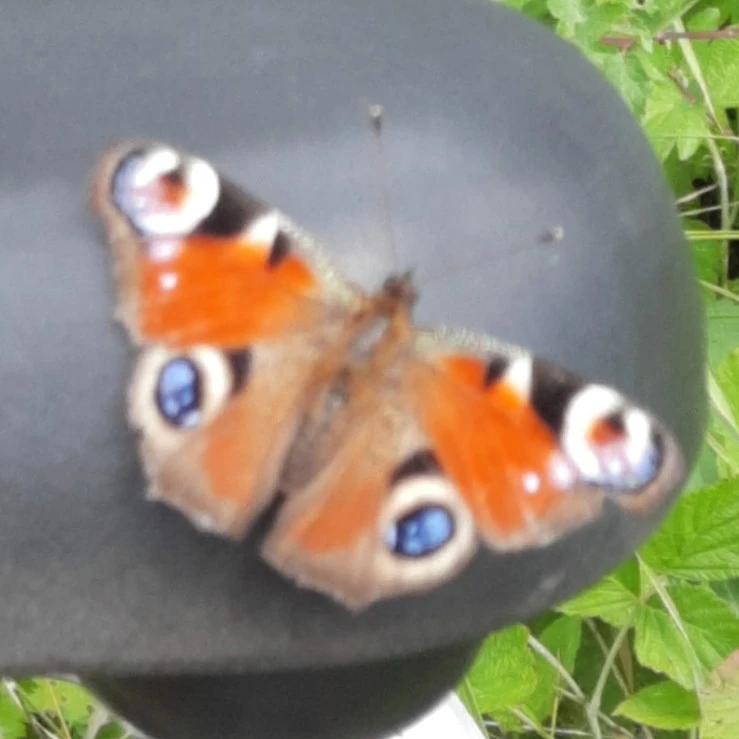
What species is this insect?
Aglais io
